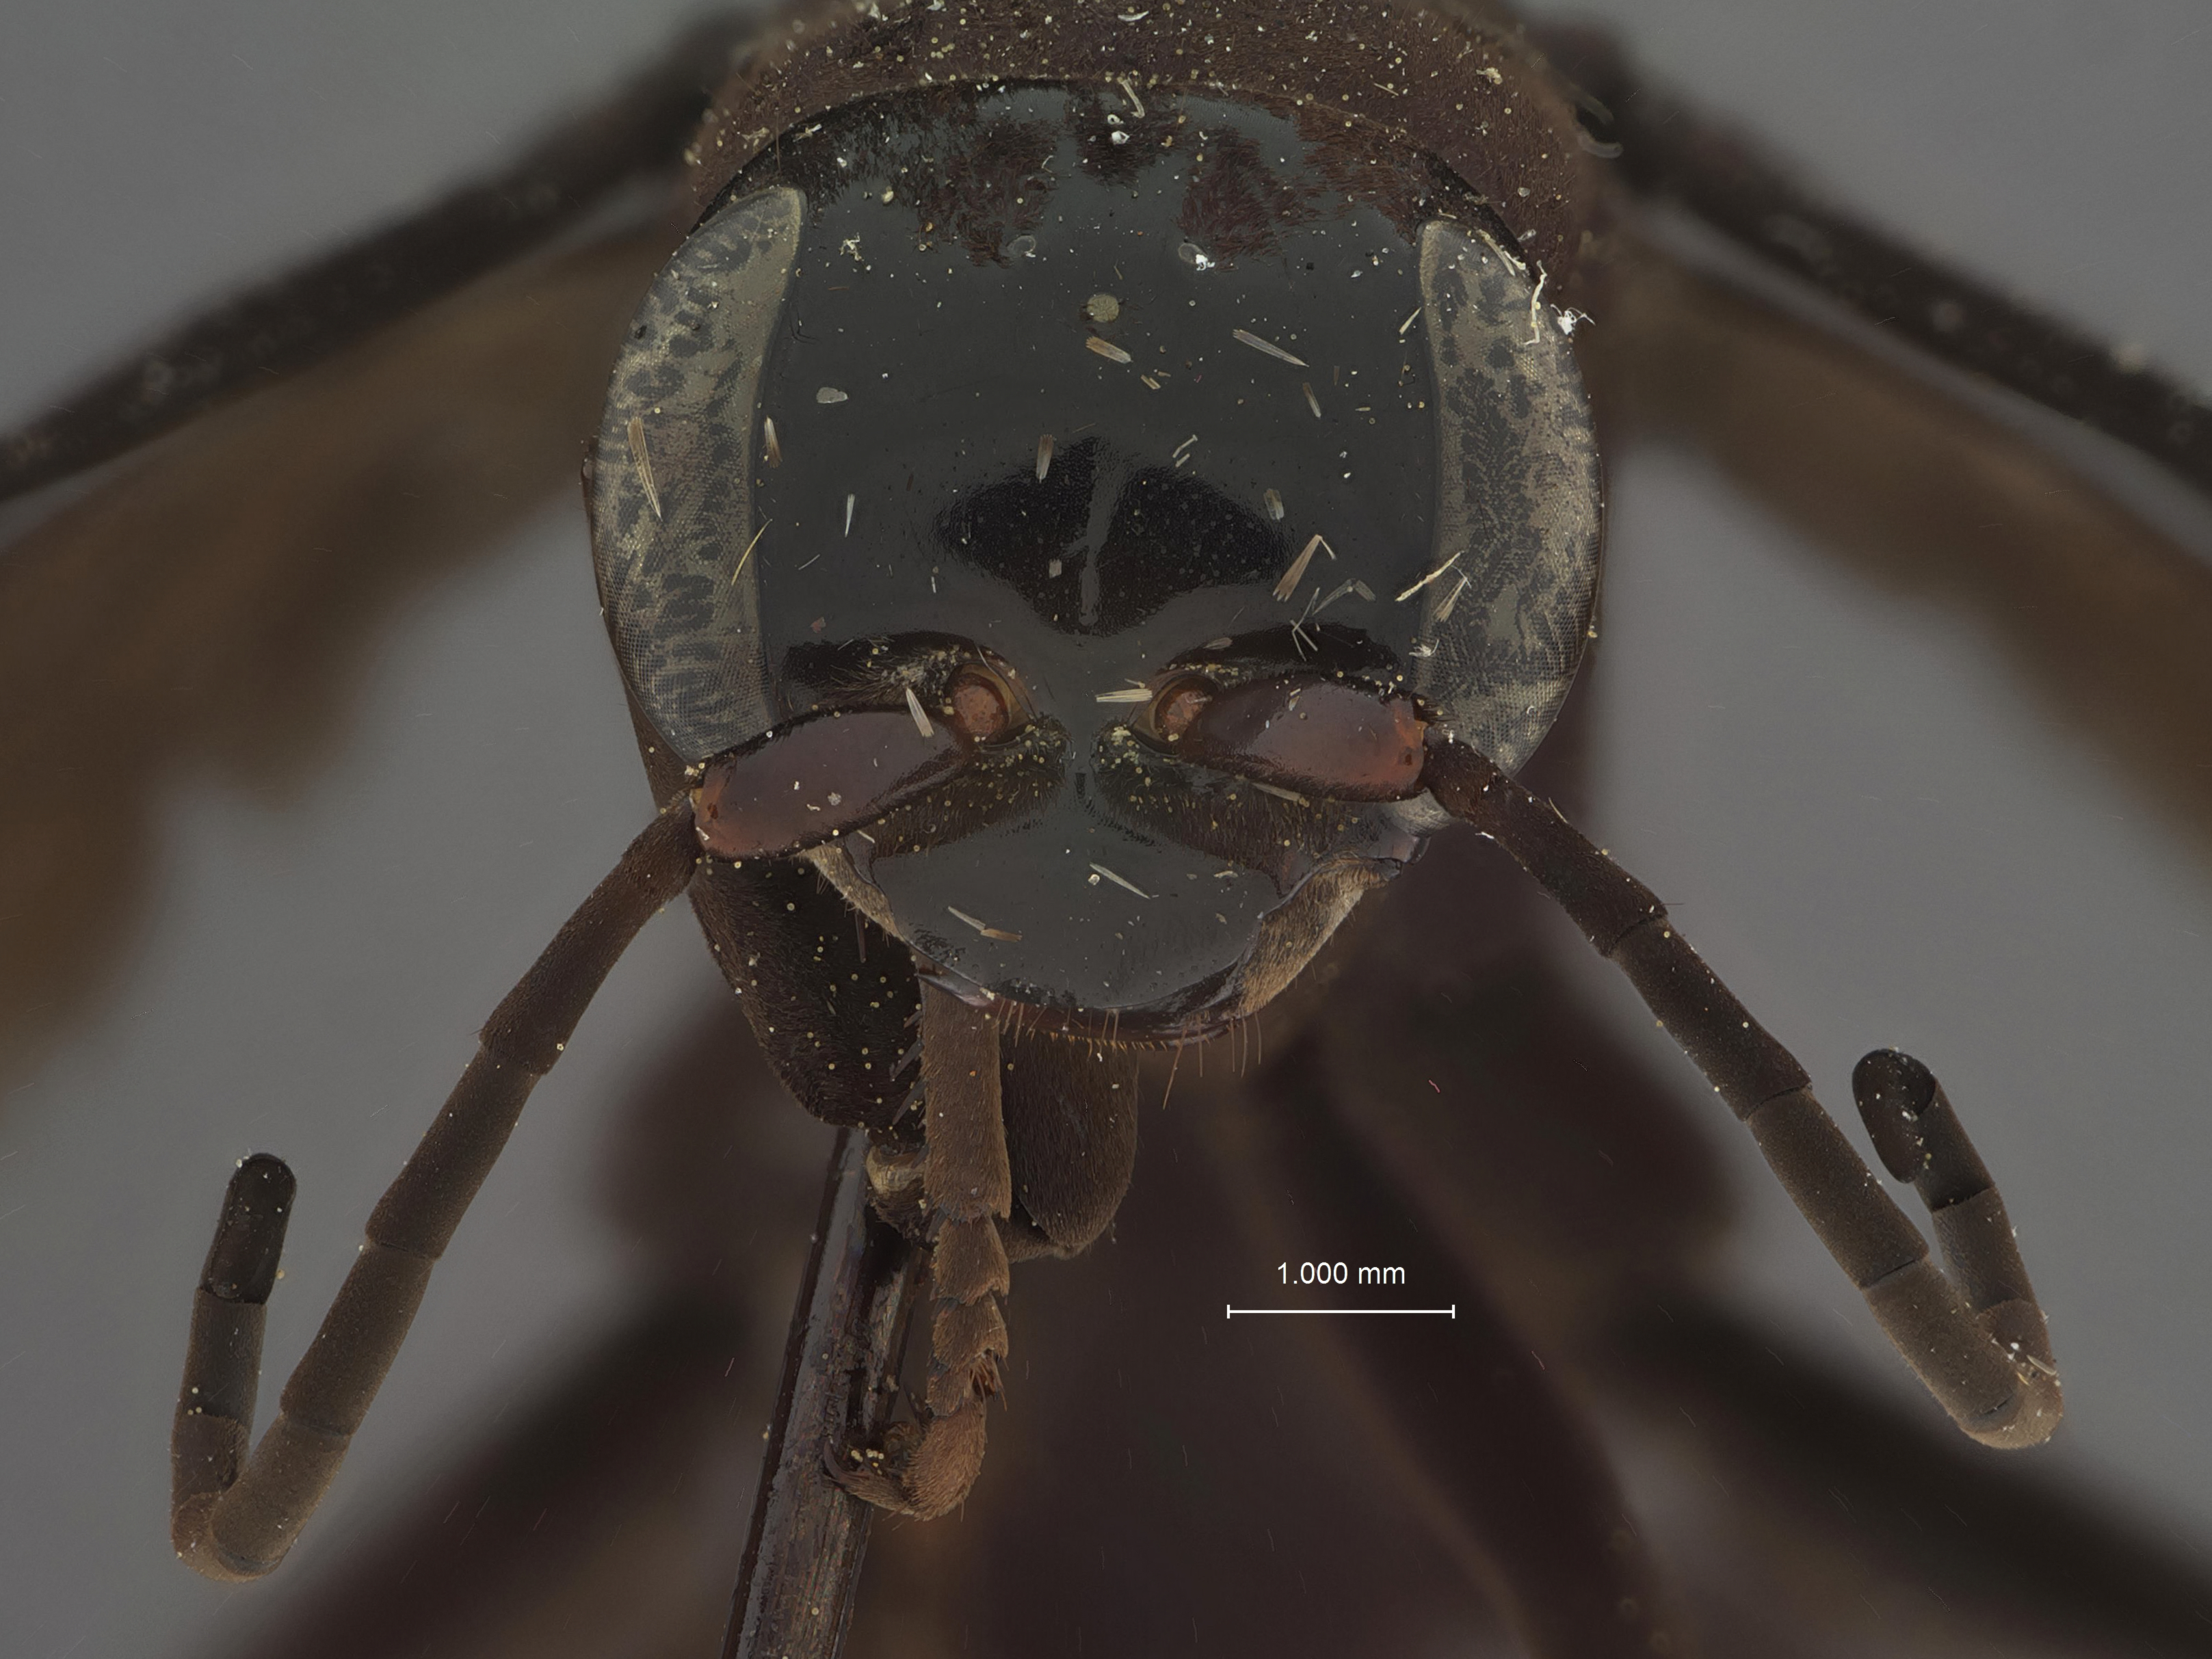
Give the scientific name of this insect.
Pedinaspis brimleyi
